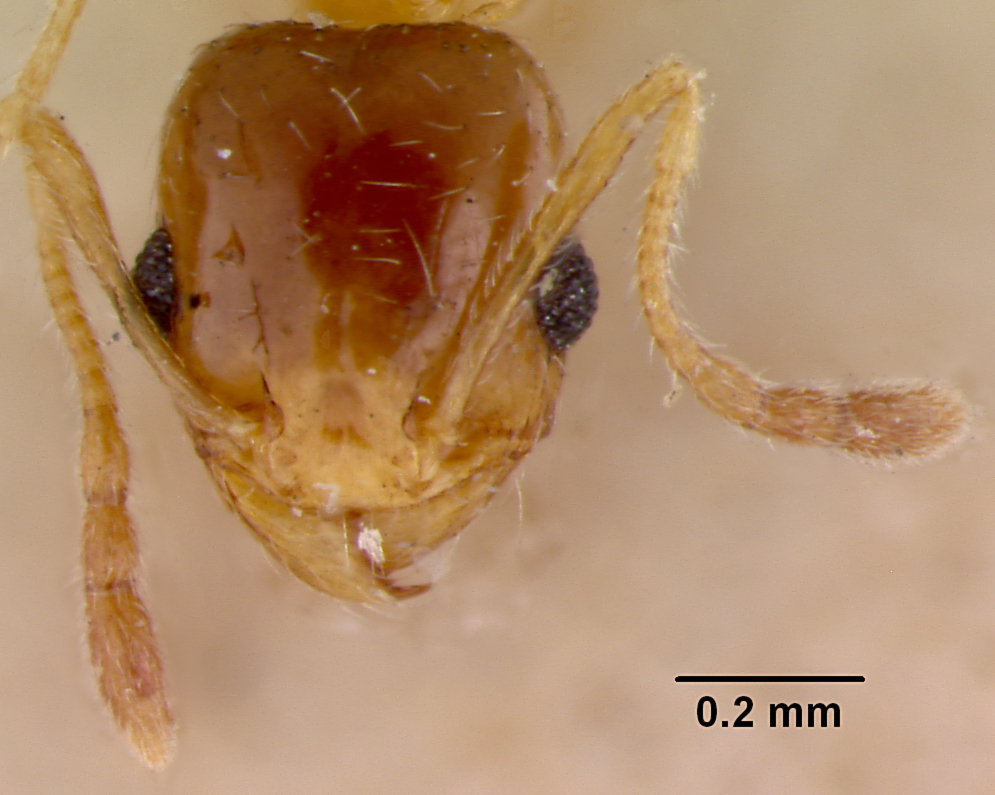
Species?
Pheidole californica
